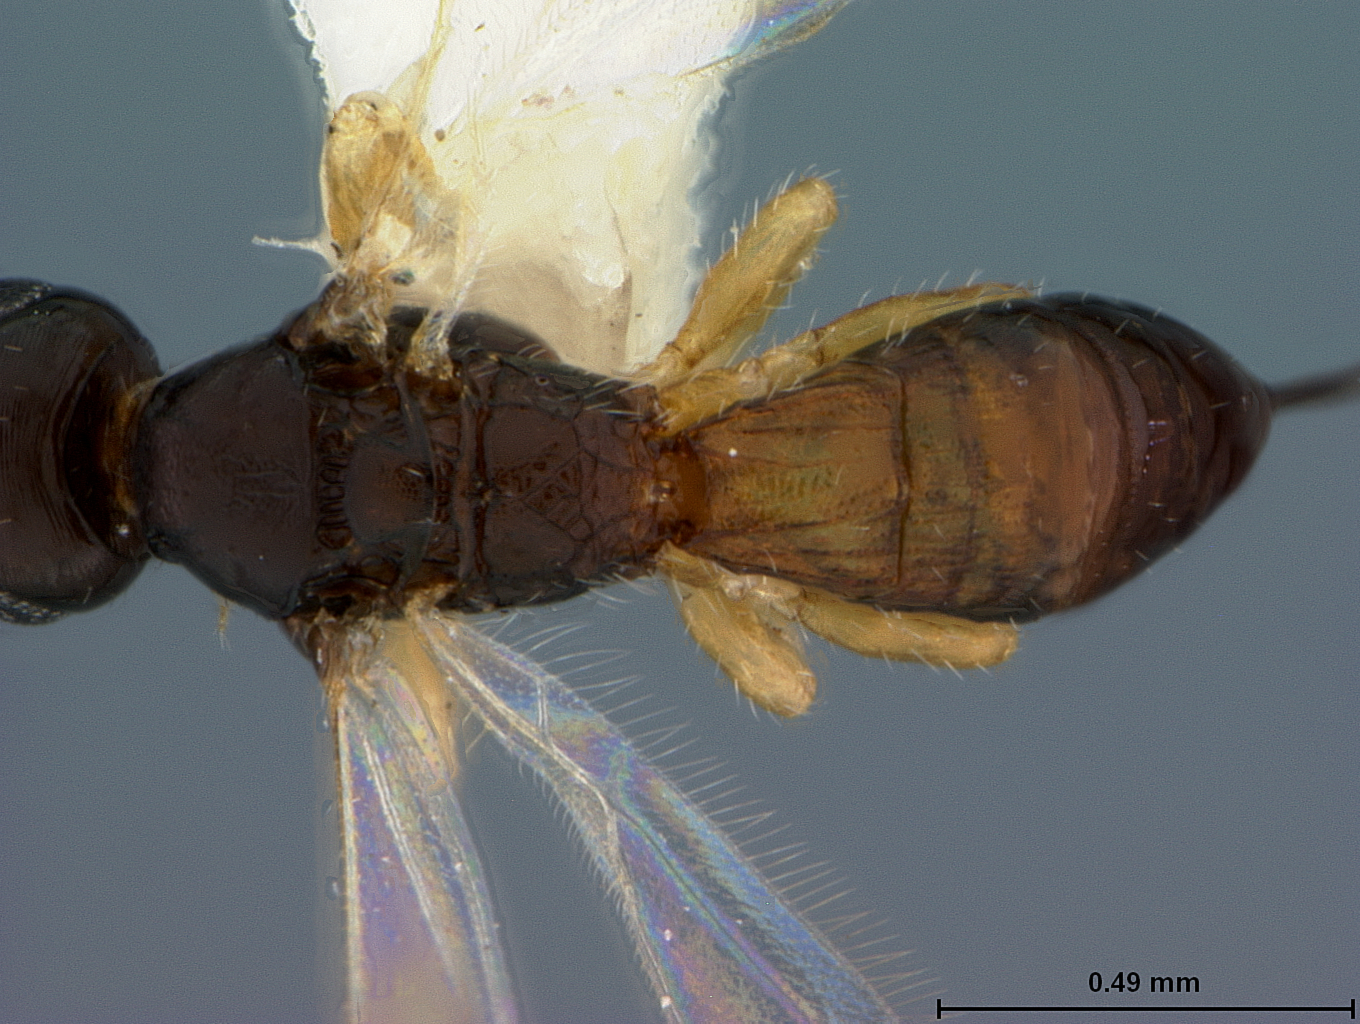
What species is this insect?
Coiba jeffersoni
